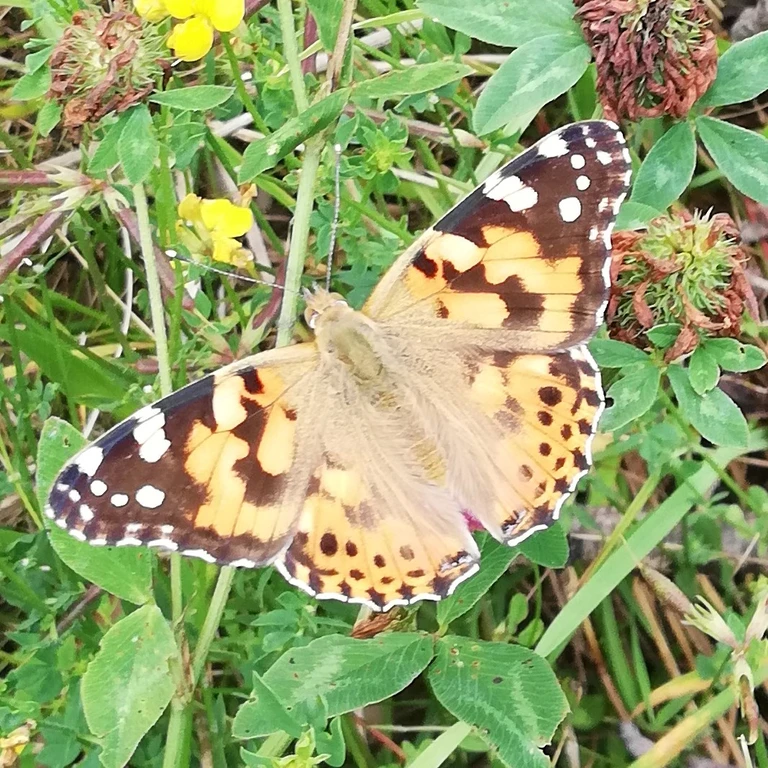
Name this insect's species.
Vanessa cardui
